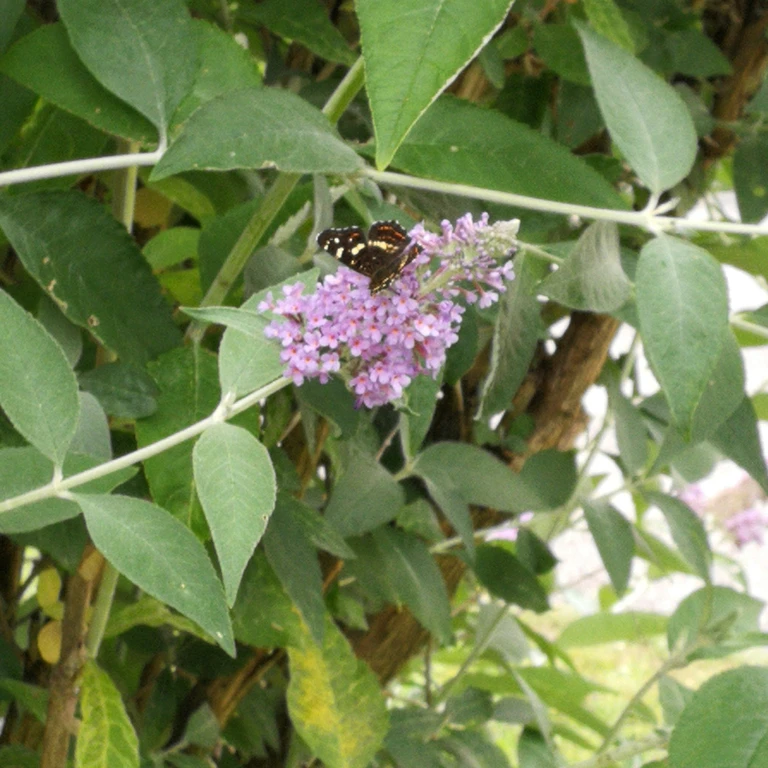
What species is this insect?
Araschnia levana
